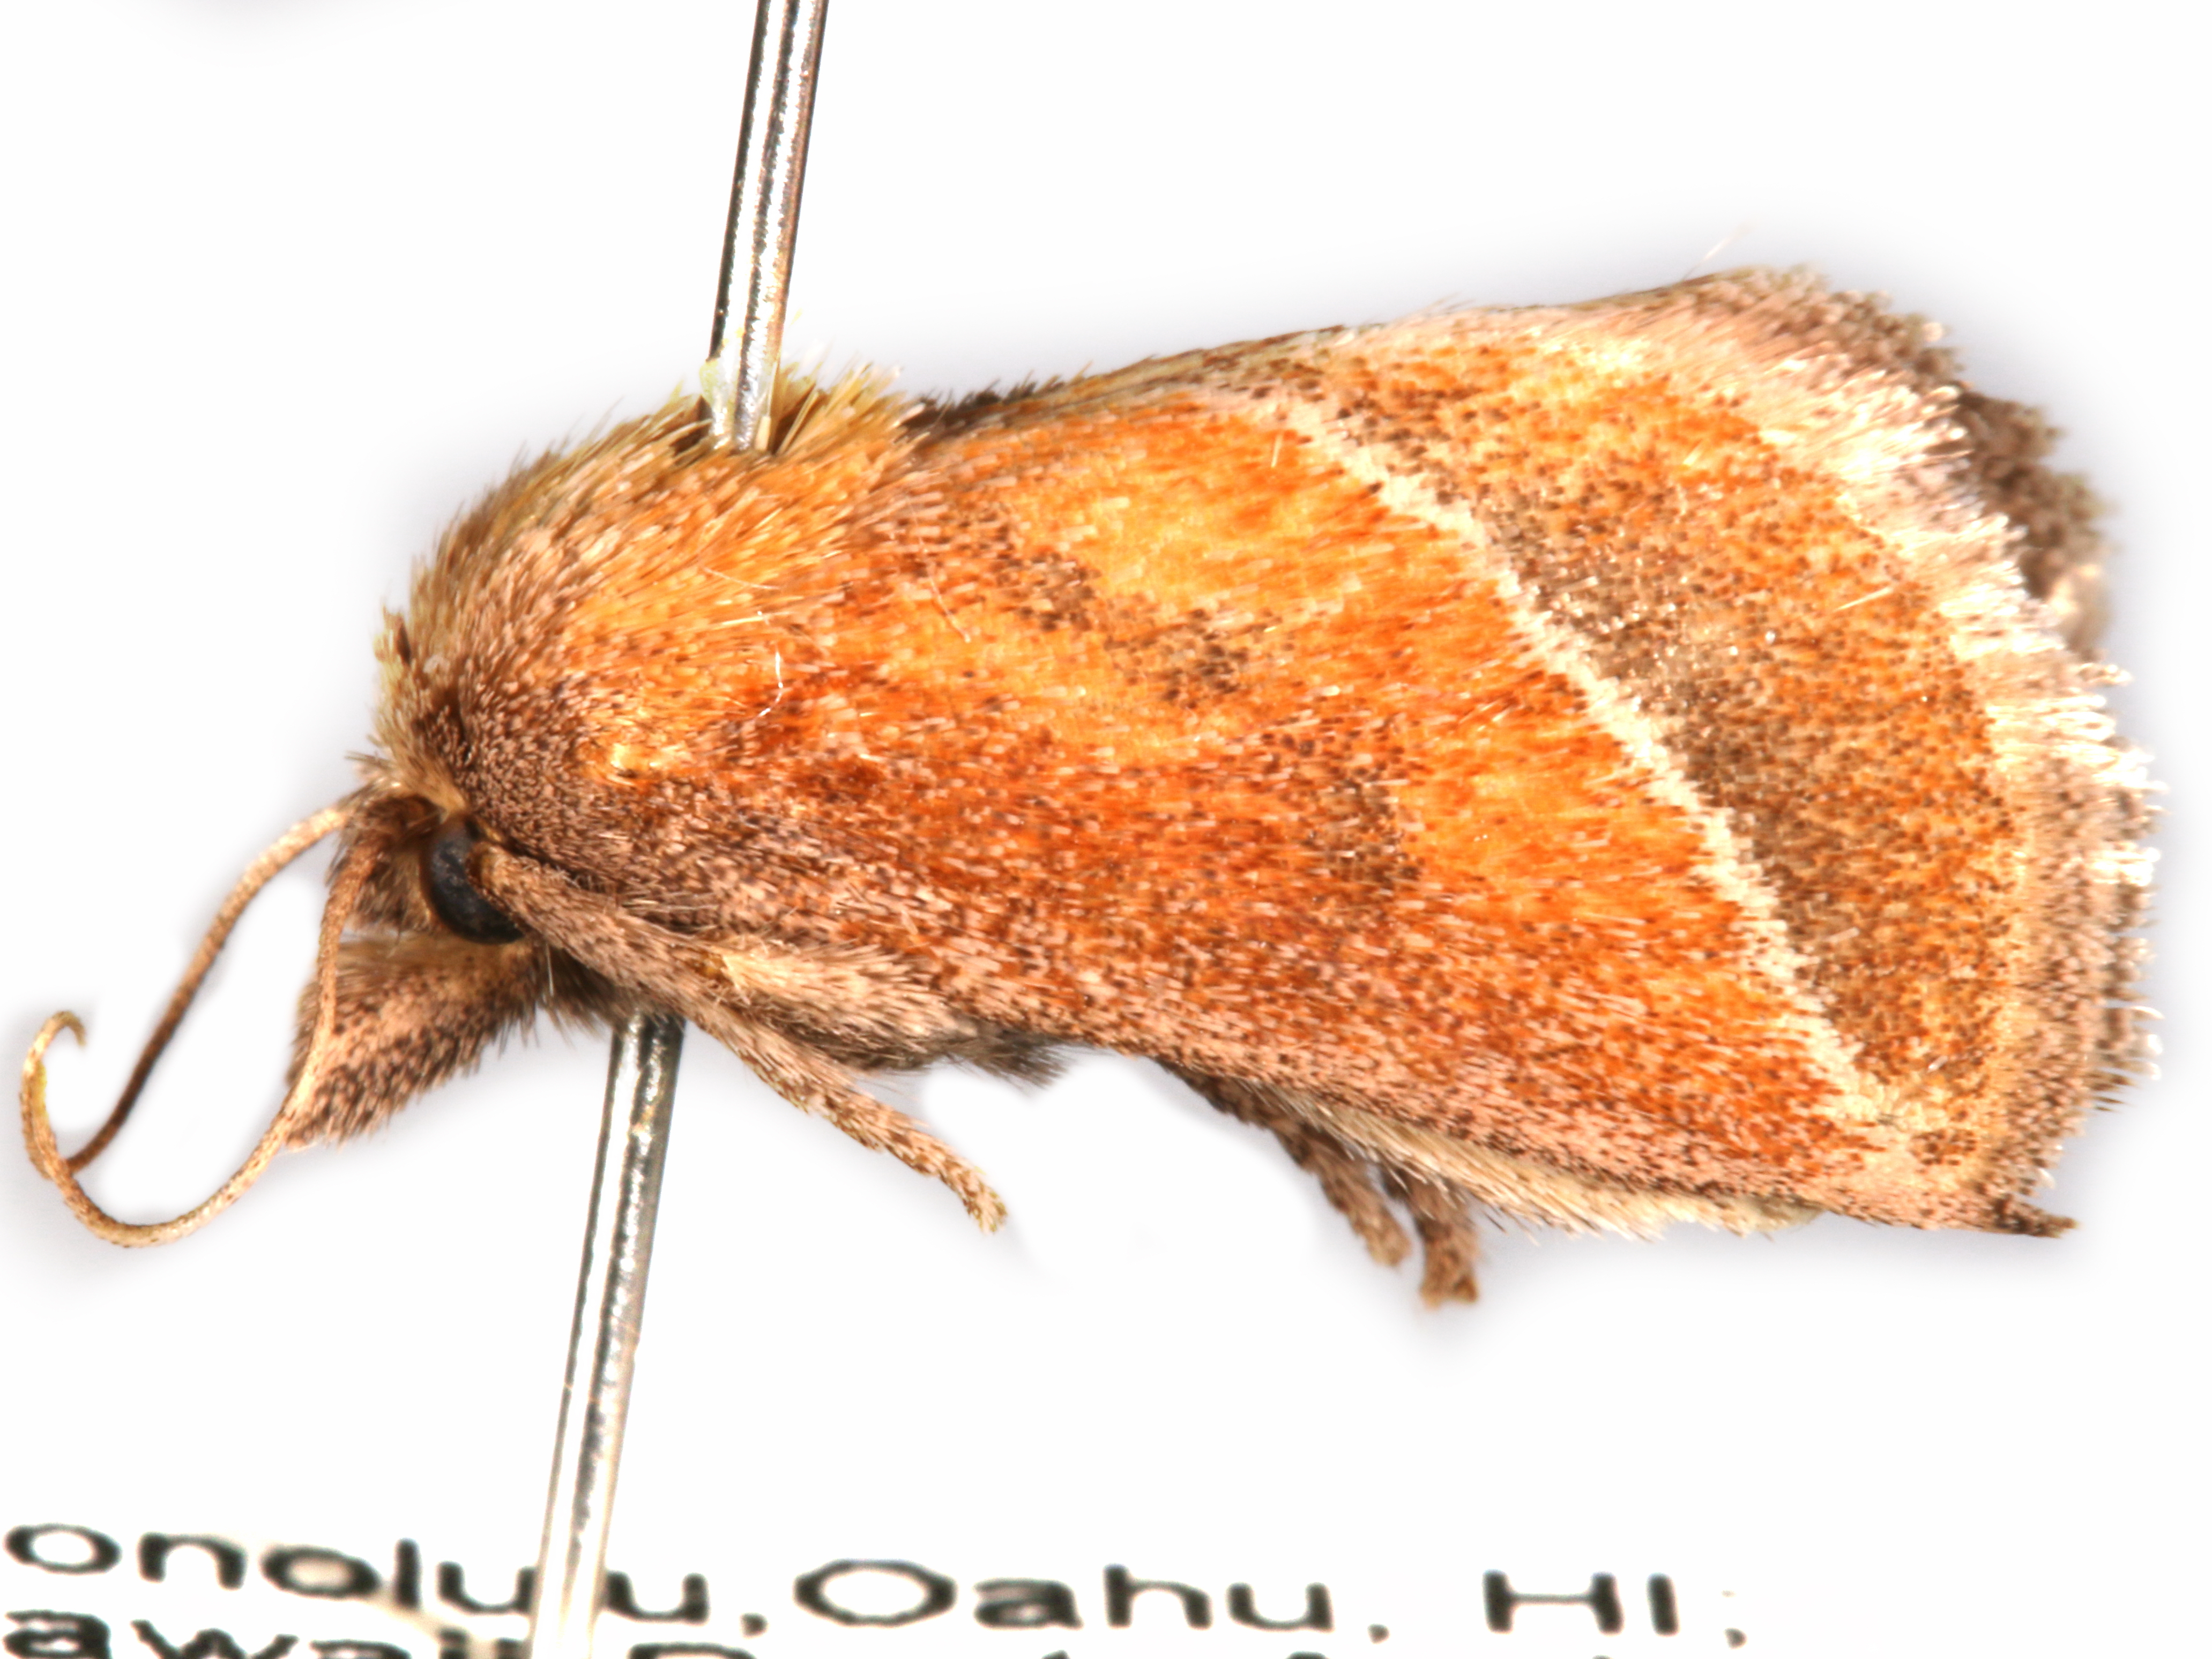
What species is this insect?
Darna pallivitta
